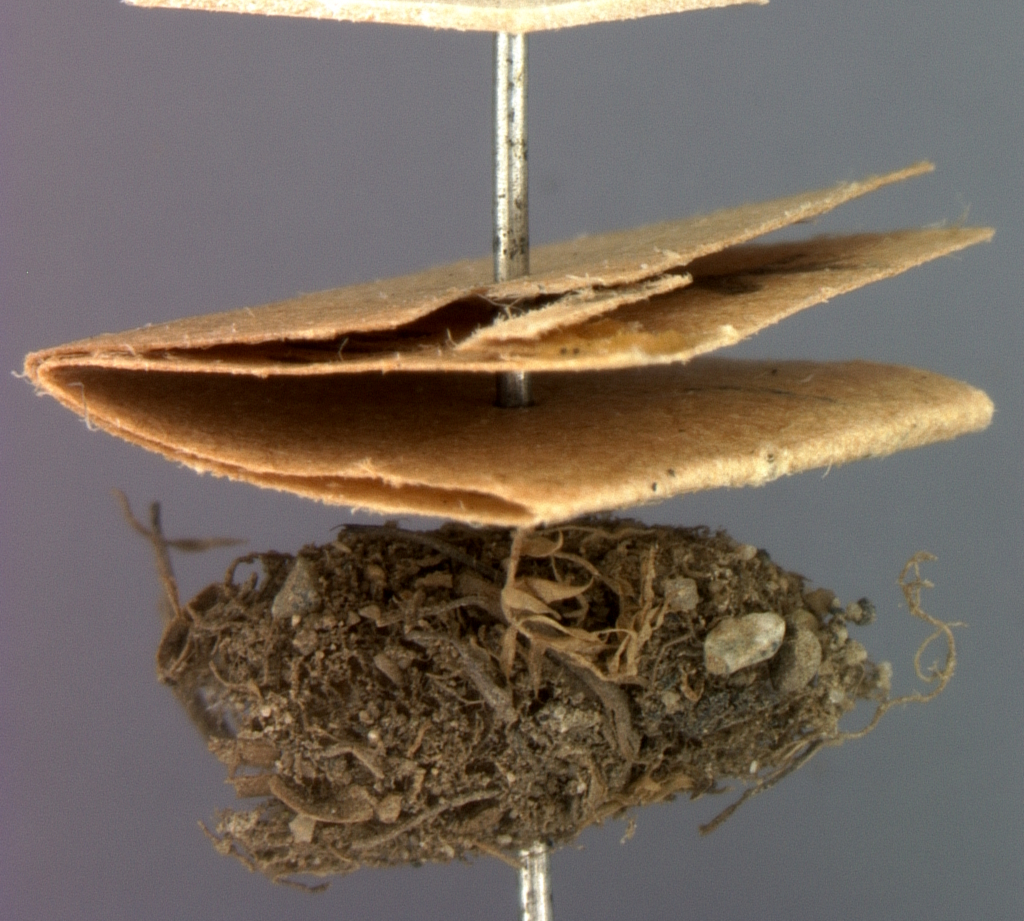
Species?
Hemichroa laricis
